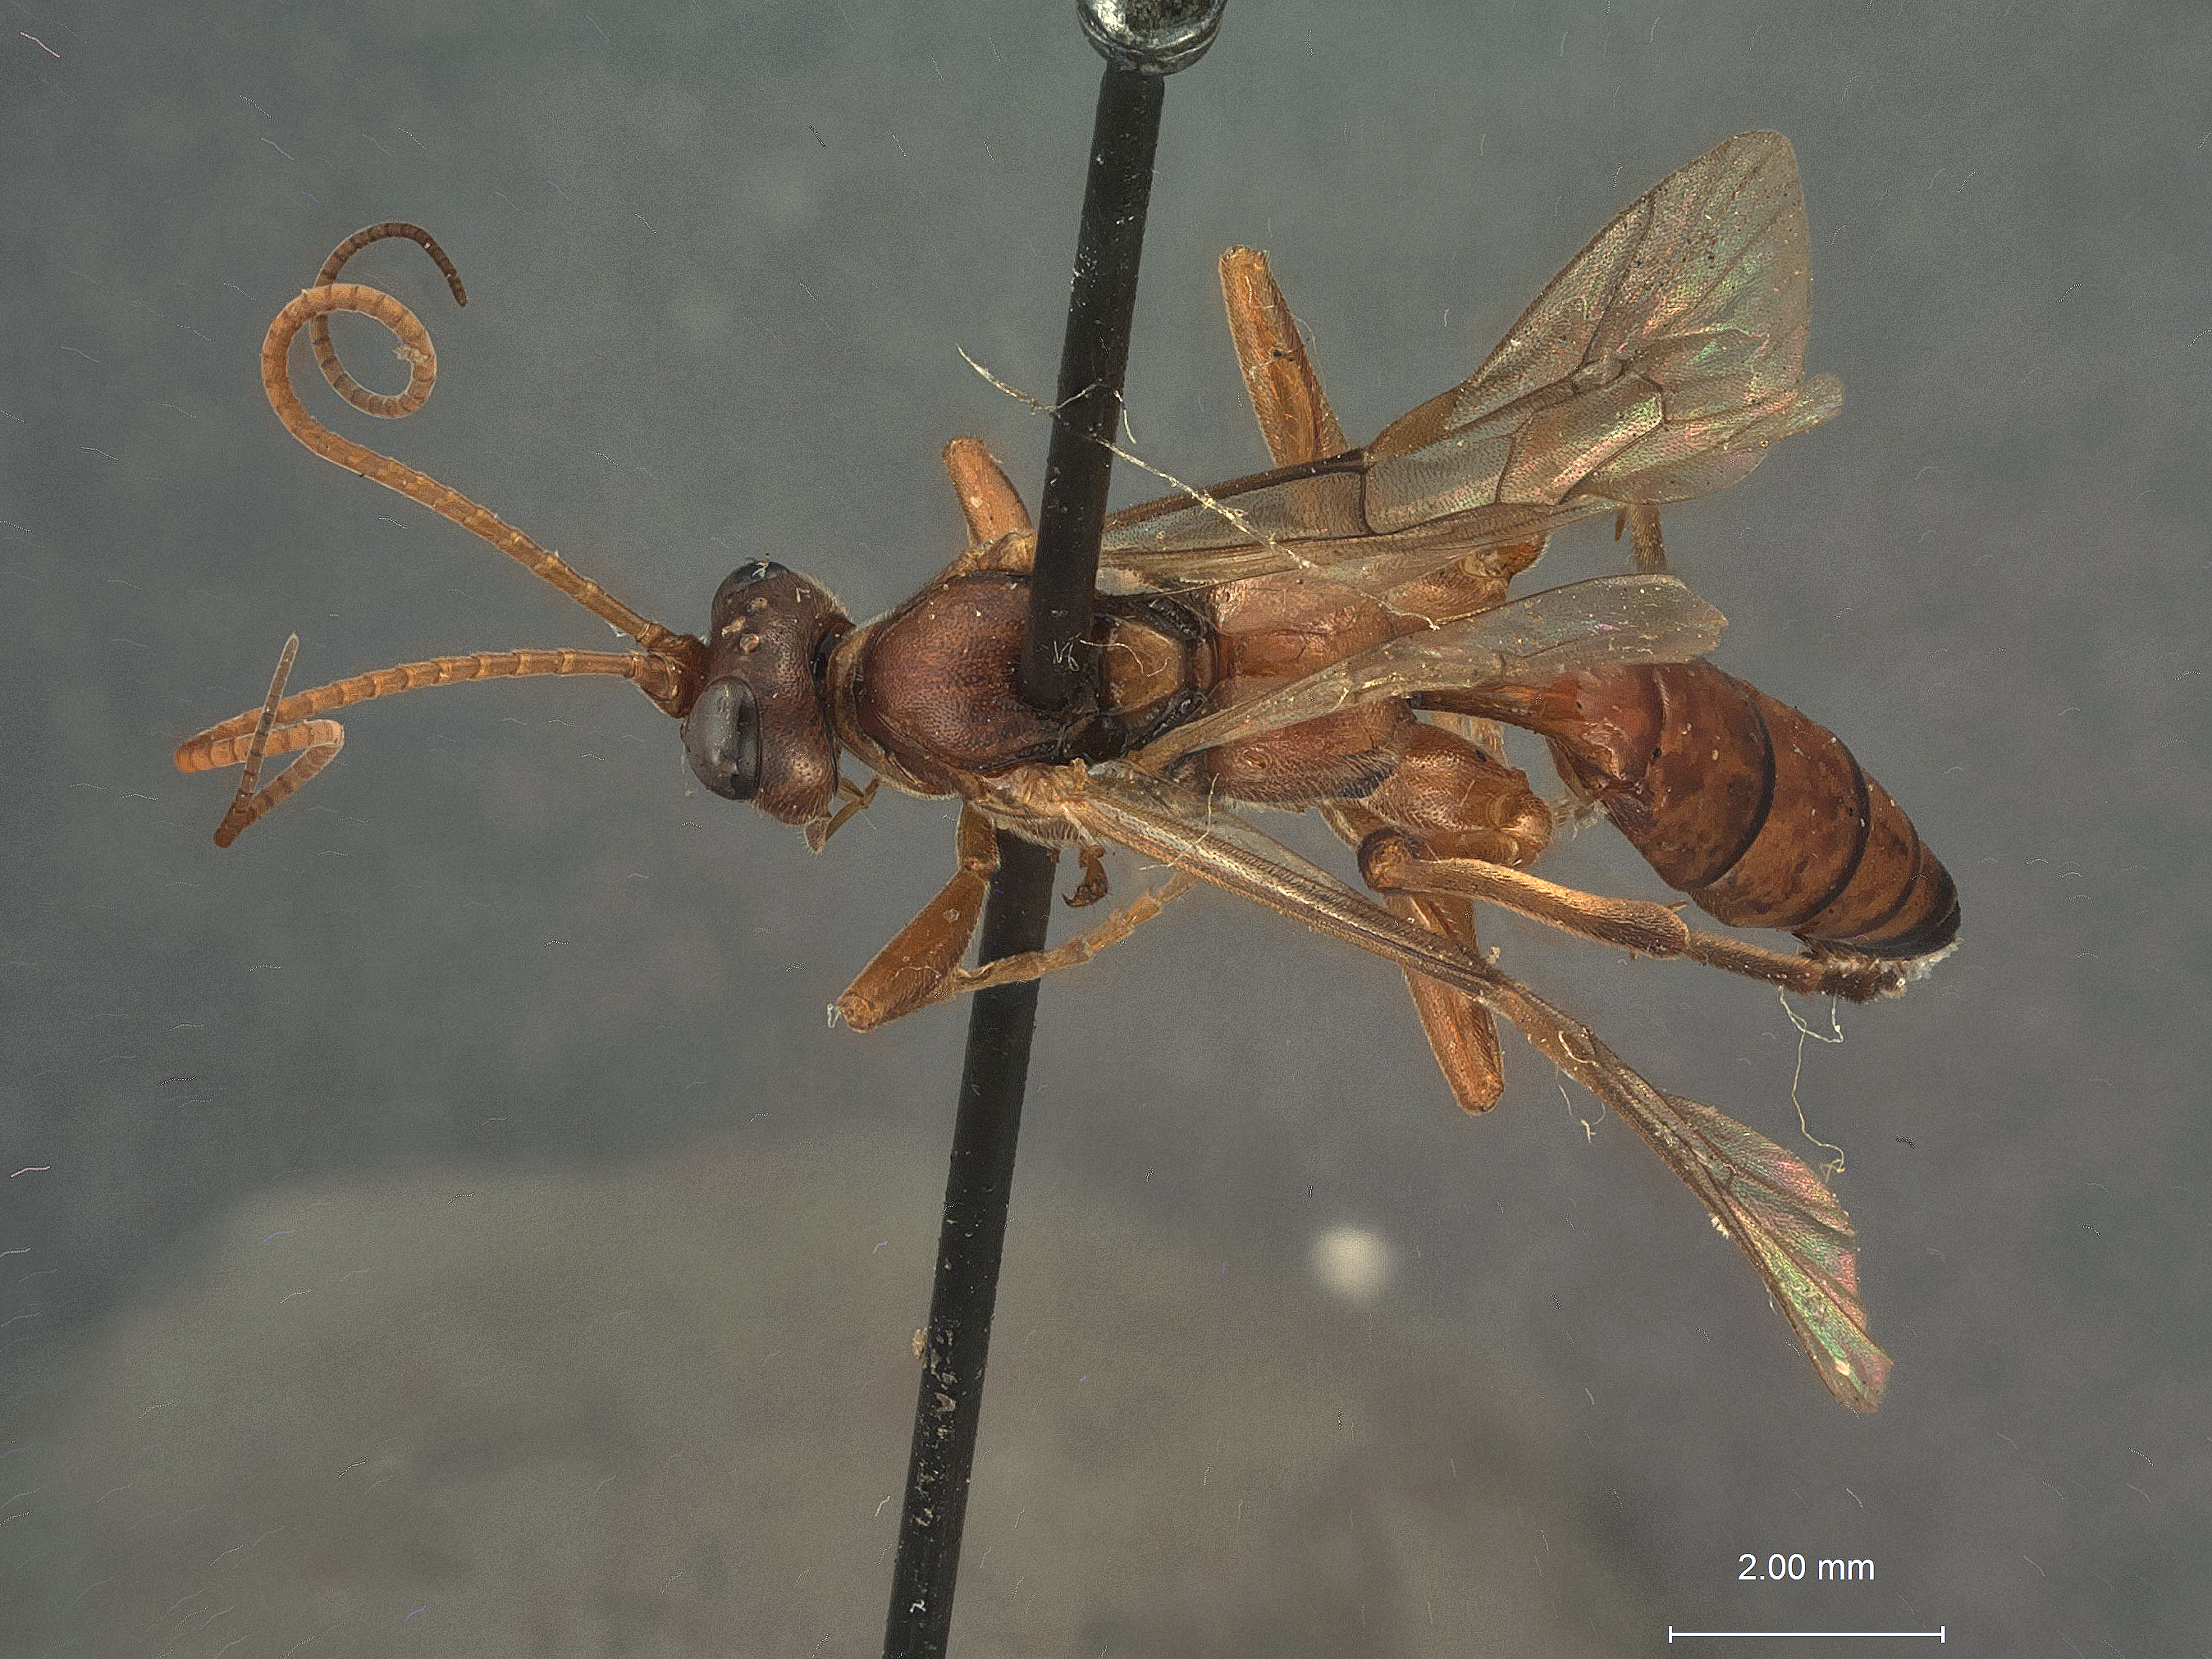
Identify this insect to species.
Ectopimorpha luperinae
